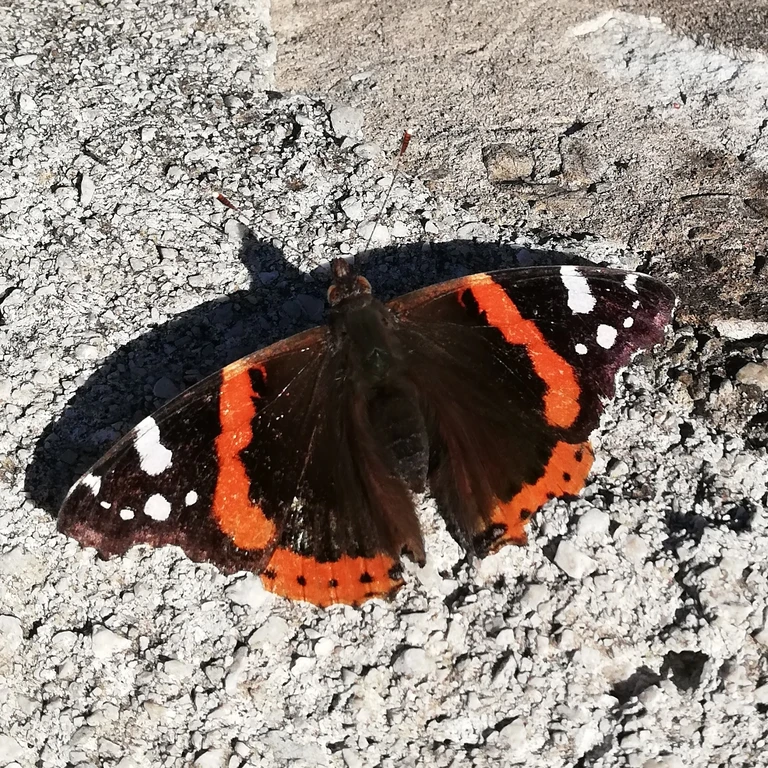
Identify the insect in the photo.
Vanessa atalanta
